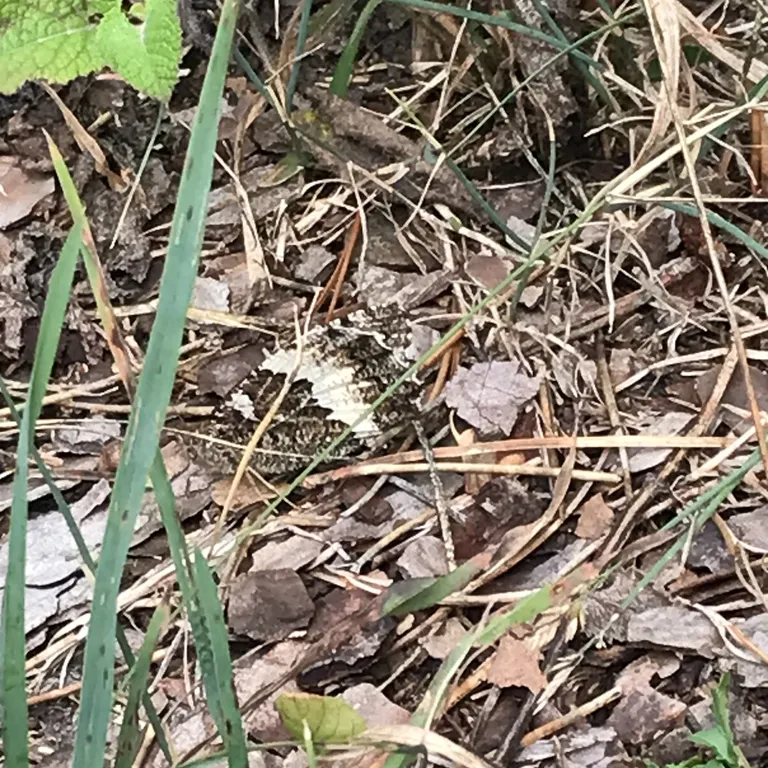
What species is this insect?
Brintesia circe
